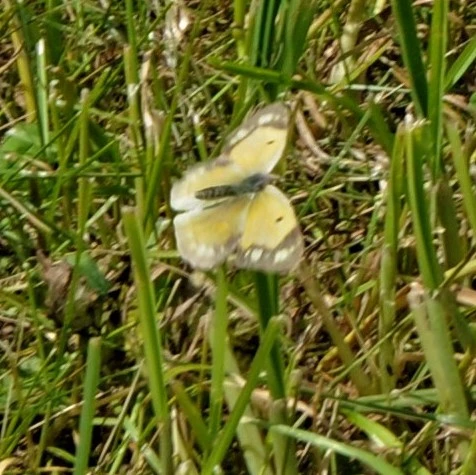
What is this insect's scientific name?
Colias croceus
